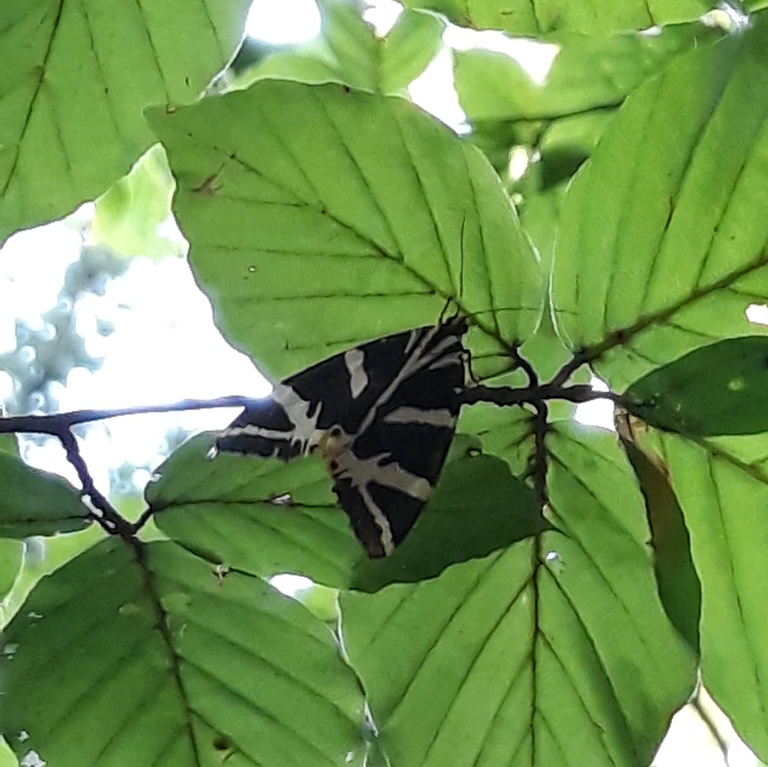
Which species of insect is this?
Euplagia quadripunctaria
